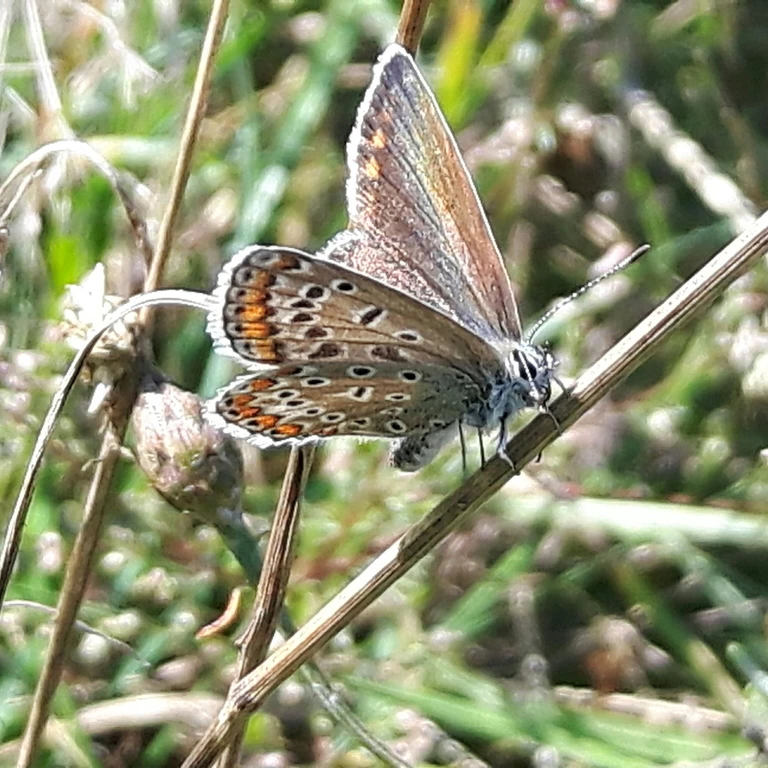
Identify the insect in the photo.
Polyommatus icarus
